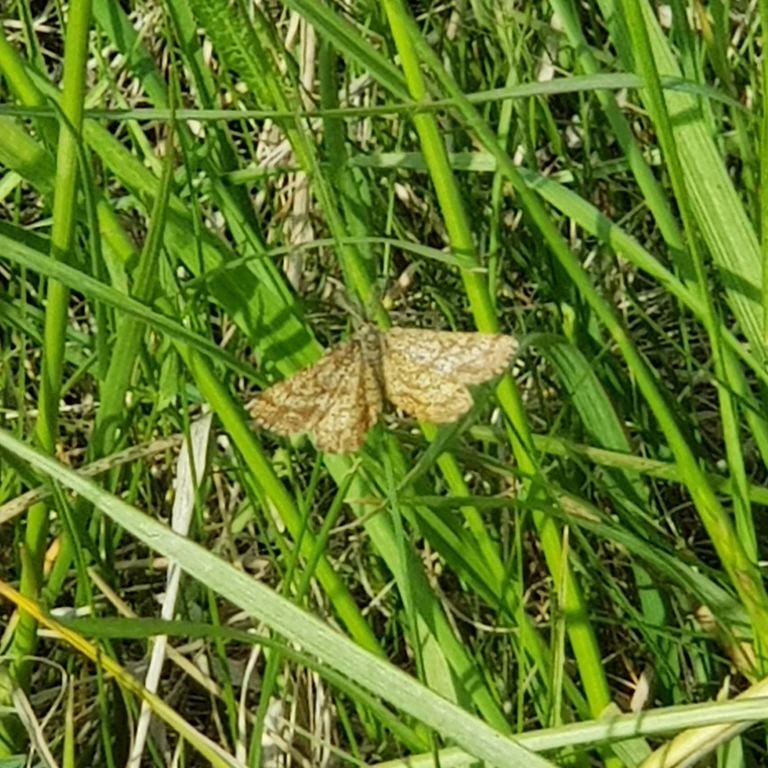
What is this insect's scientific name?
Ematurga atomaria
